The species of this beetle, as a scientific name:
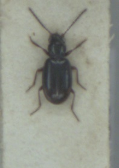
Bembidion doris
